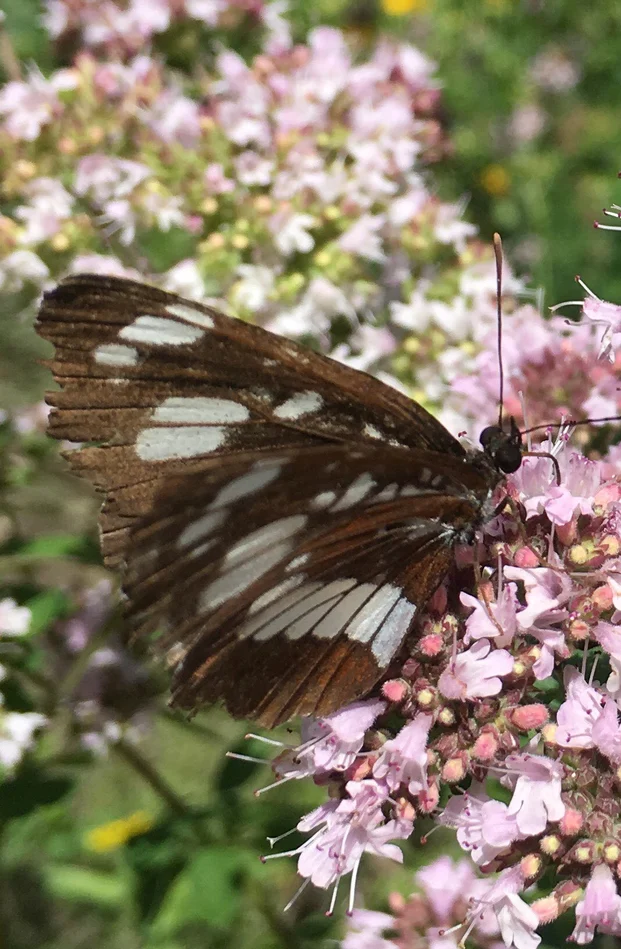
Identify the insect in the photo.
Neptis rivularis
